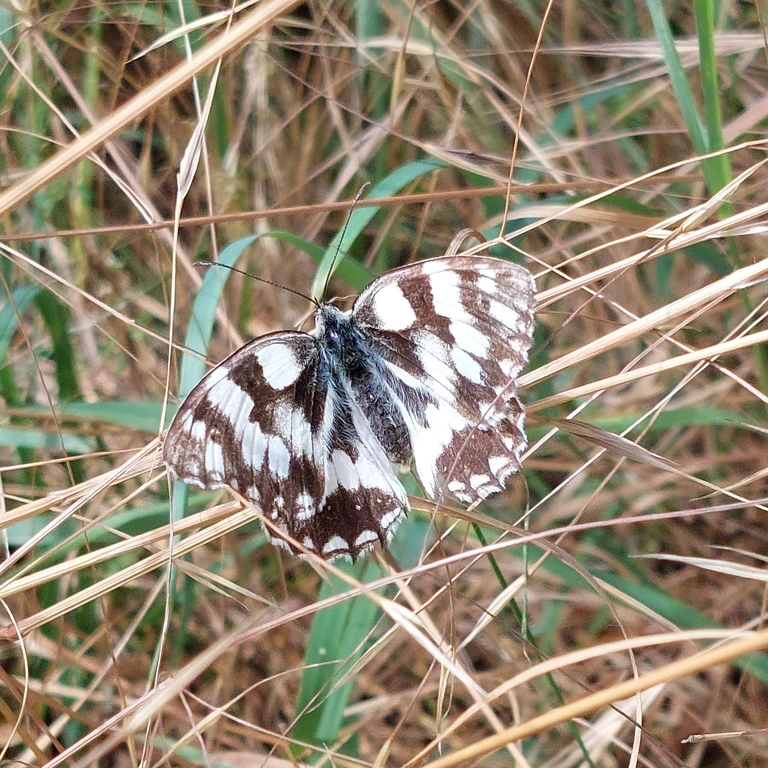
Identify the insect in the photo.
Melanargia galathea
